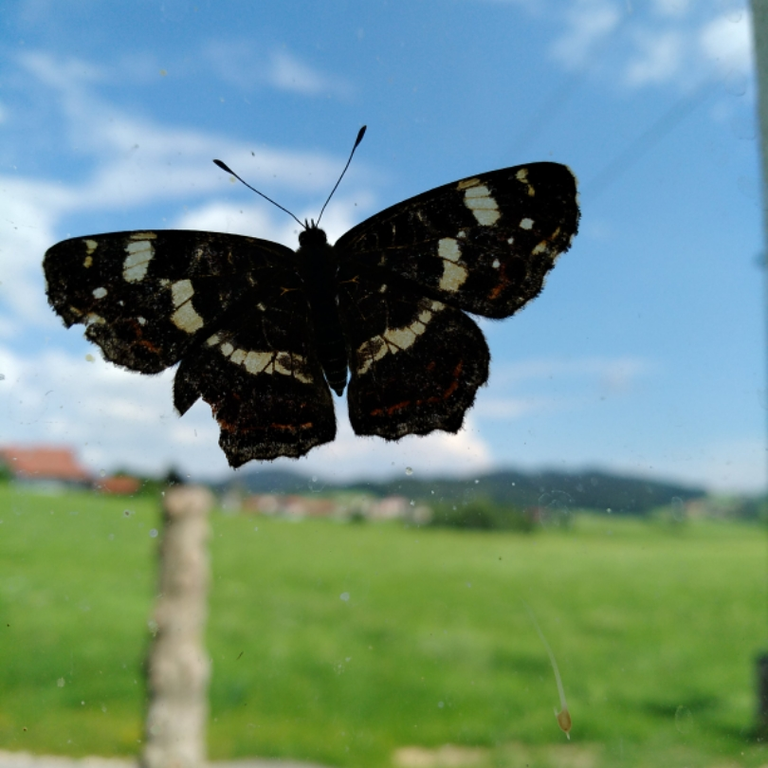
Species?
Araschnia levana
